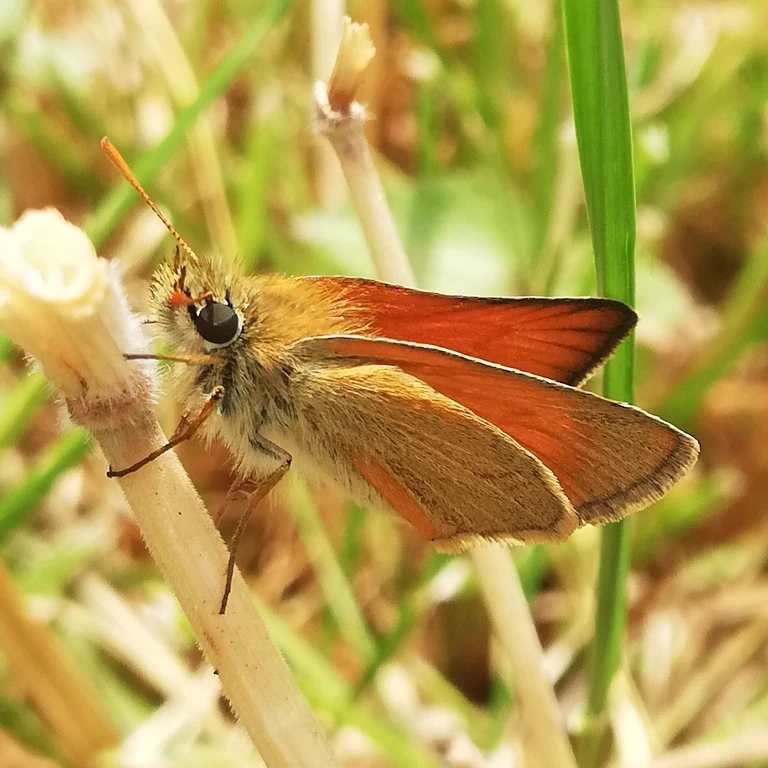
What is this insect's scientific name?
Thymelicus sylvestris
